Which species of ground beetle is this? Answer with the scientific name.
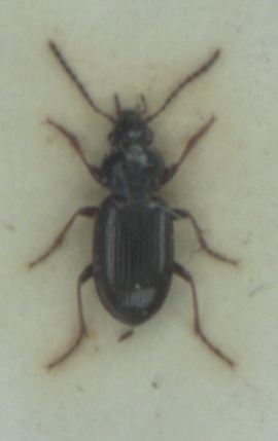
Pterostichus strenuus
